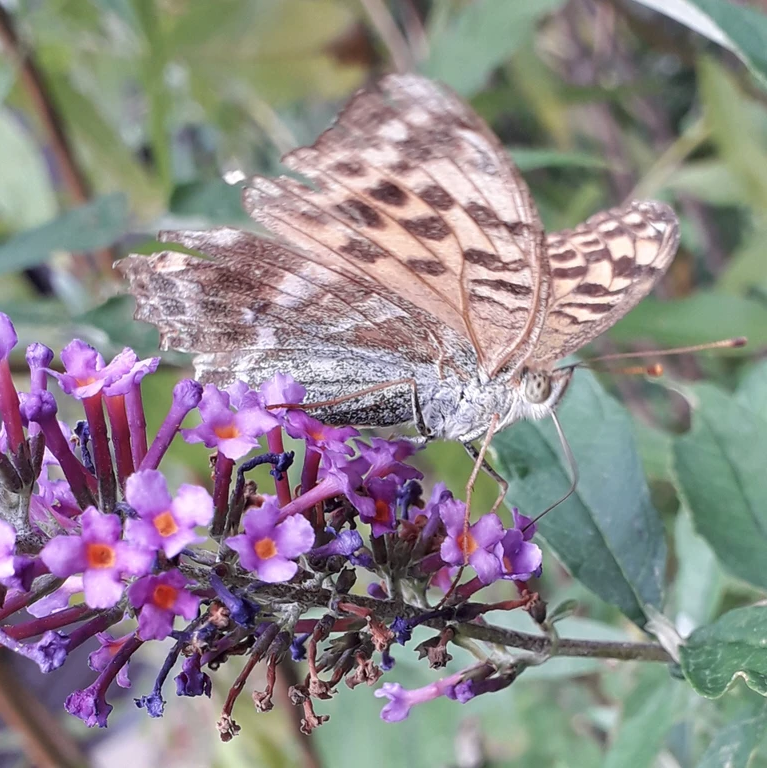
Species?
Argynnis paphia
